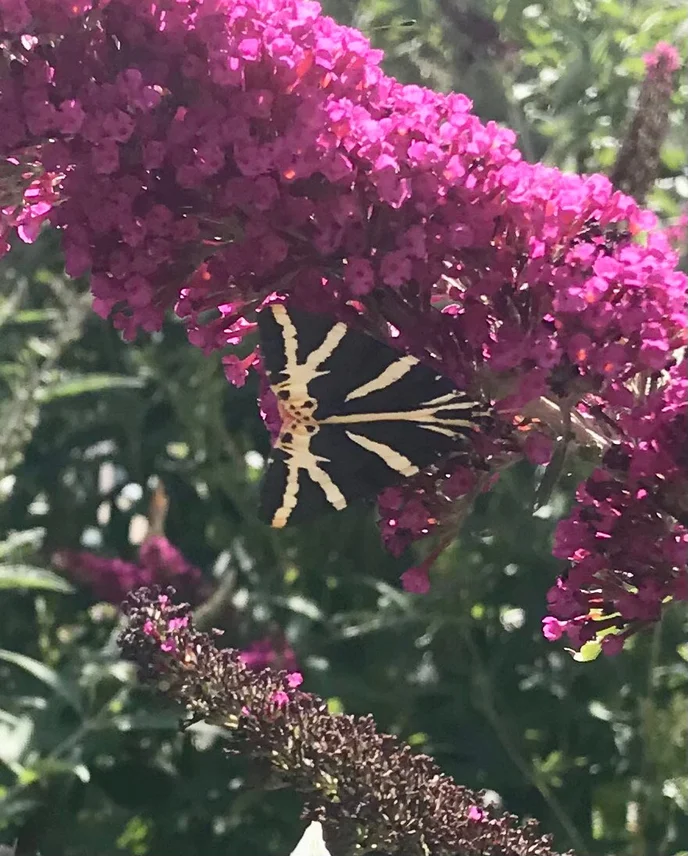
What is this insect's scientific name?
Euplagia quadripunctaria
